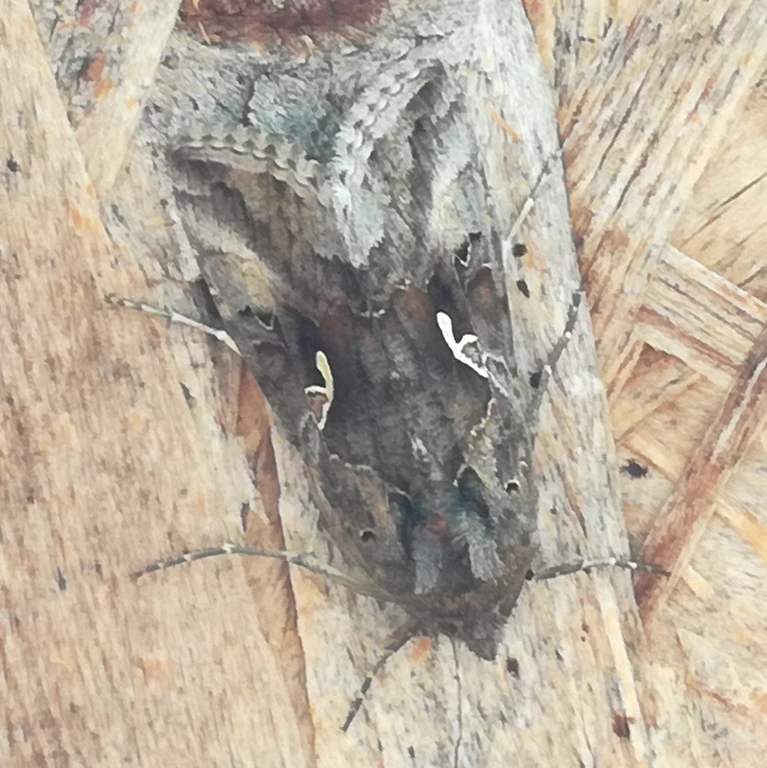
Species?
Autographa gamma
